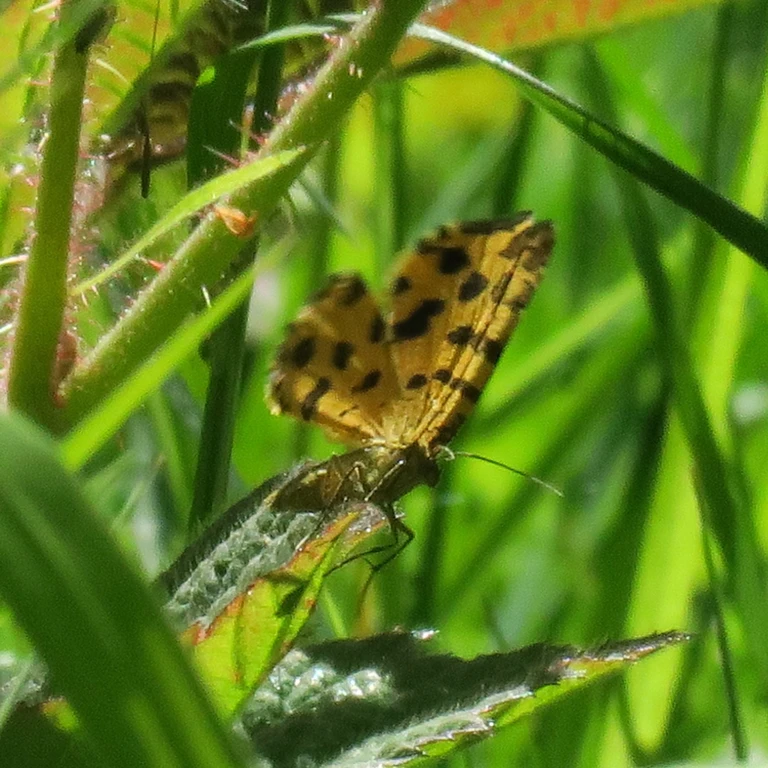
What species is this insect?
Pseudopanthera macularia
